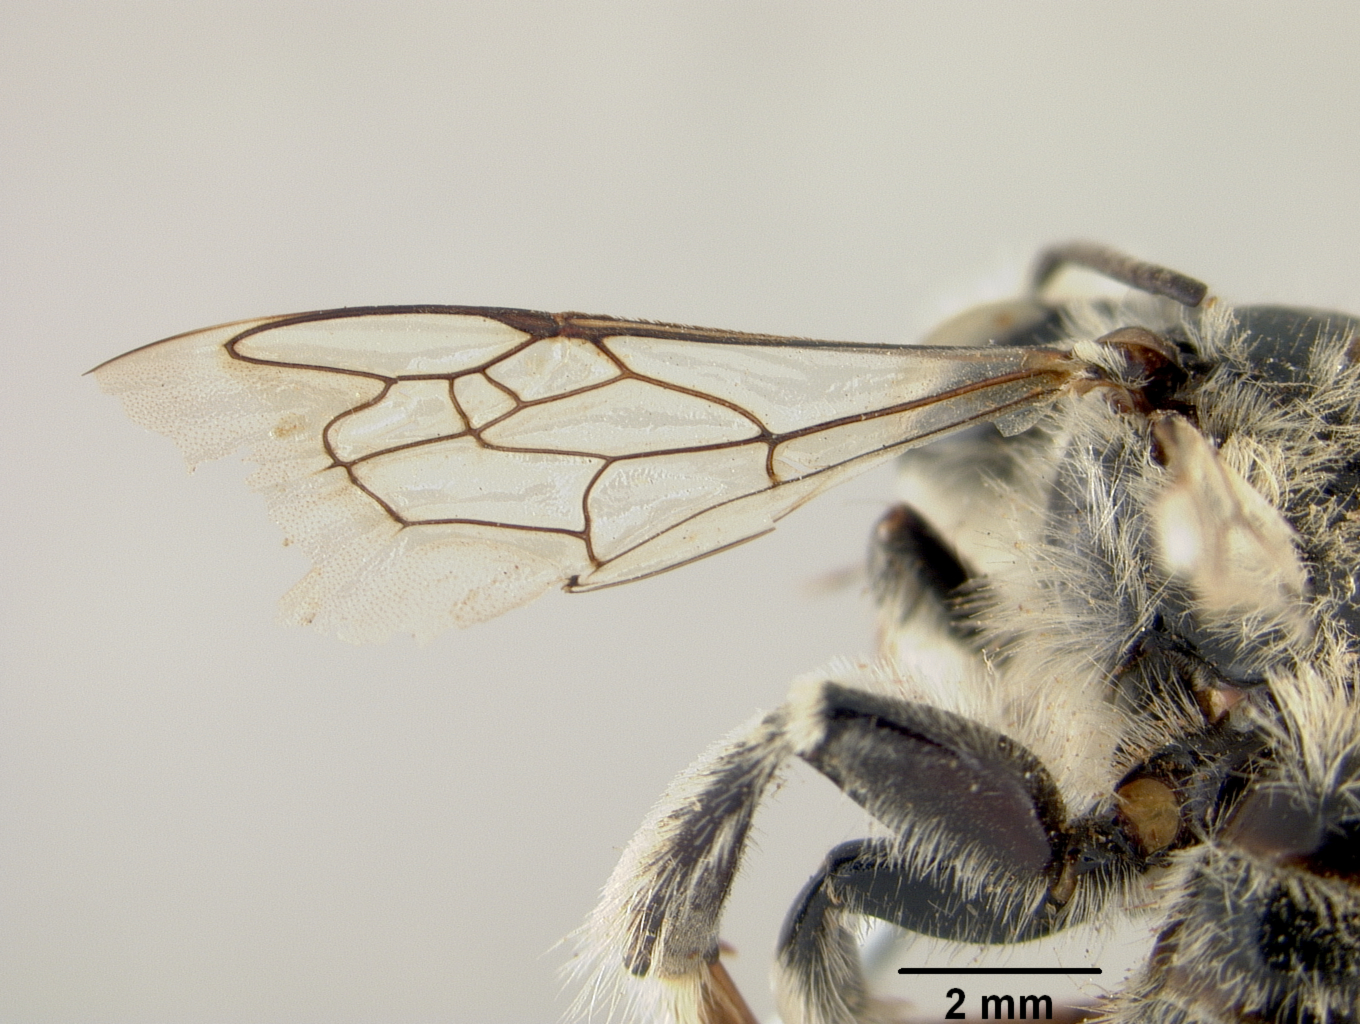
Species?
Diadasia megamorpha
